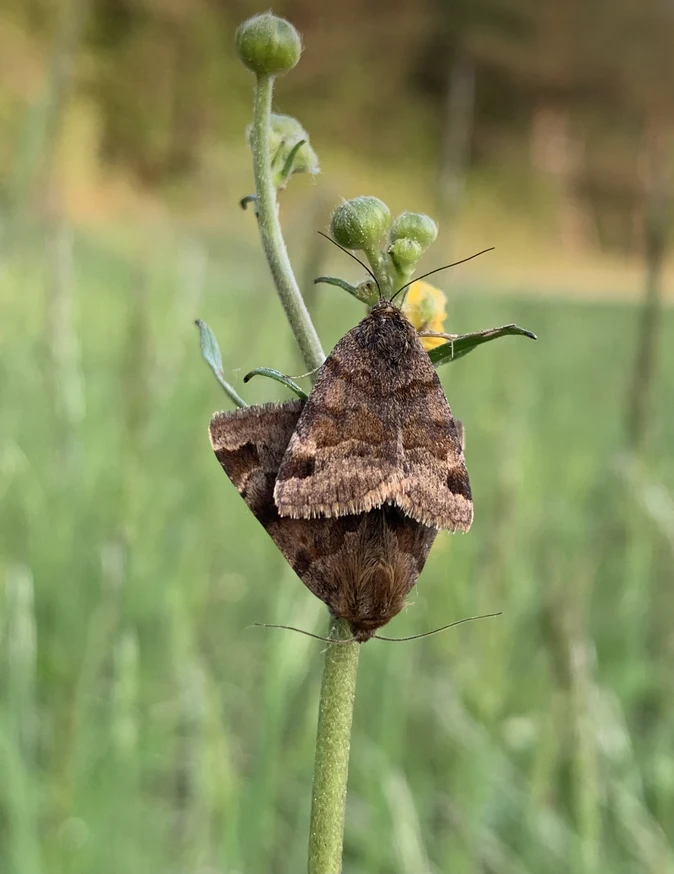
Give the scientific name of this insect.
Euclidia glyphica
